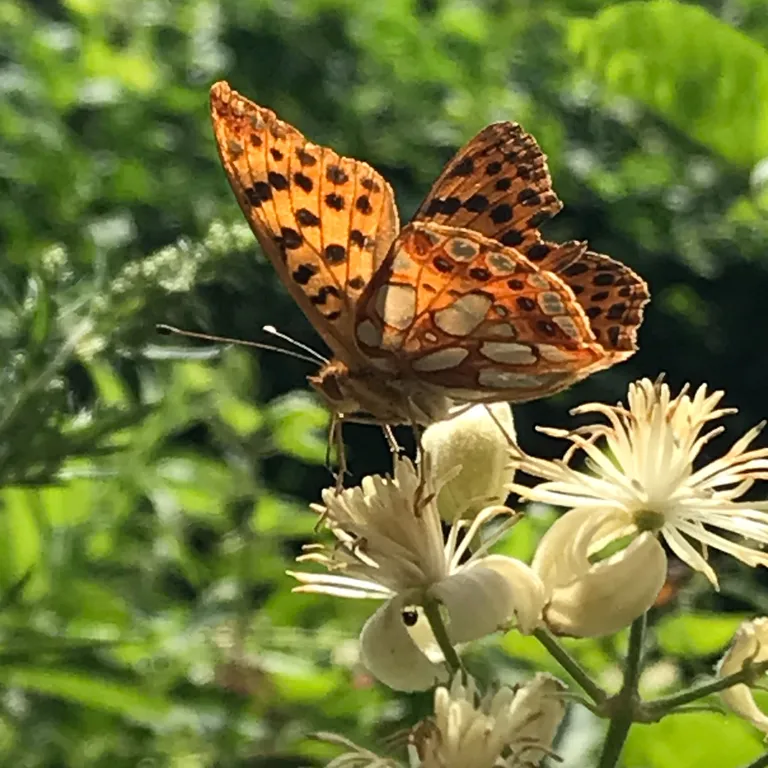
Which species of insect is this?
Issoria lathonia
